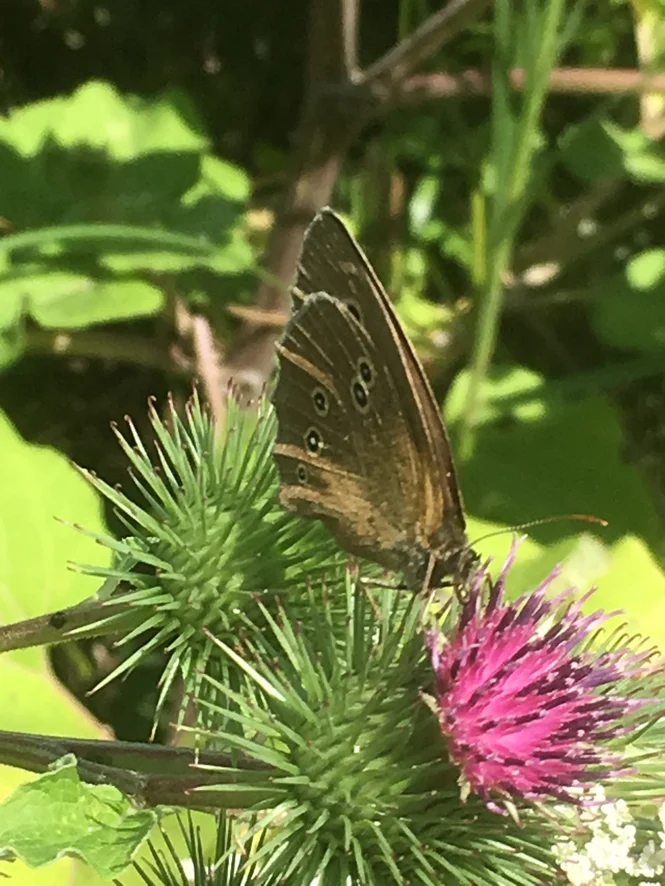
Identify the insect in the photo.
Aphantopus hyperantus
